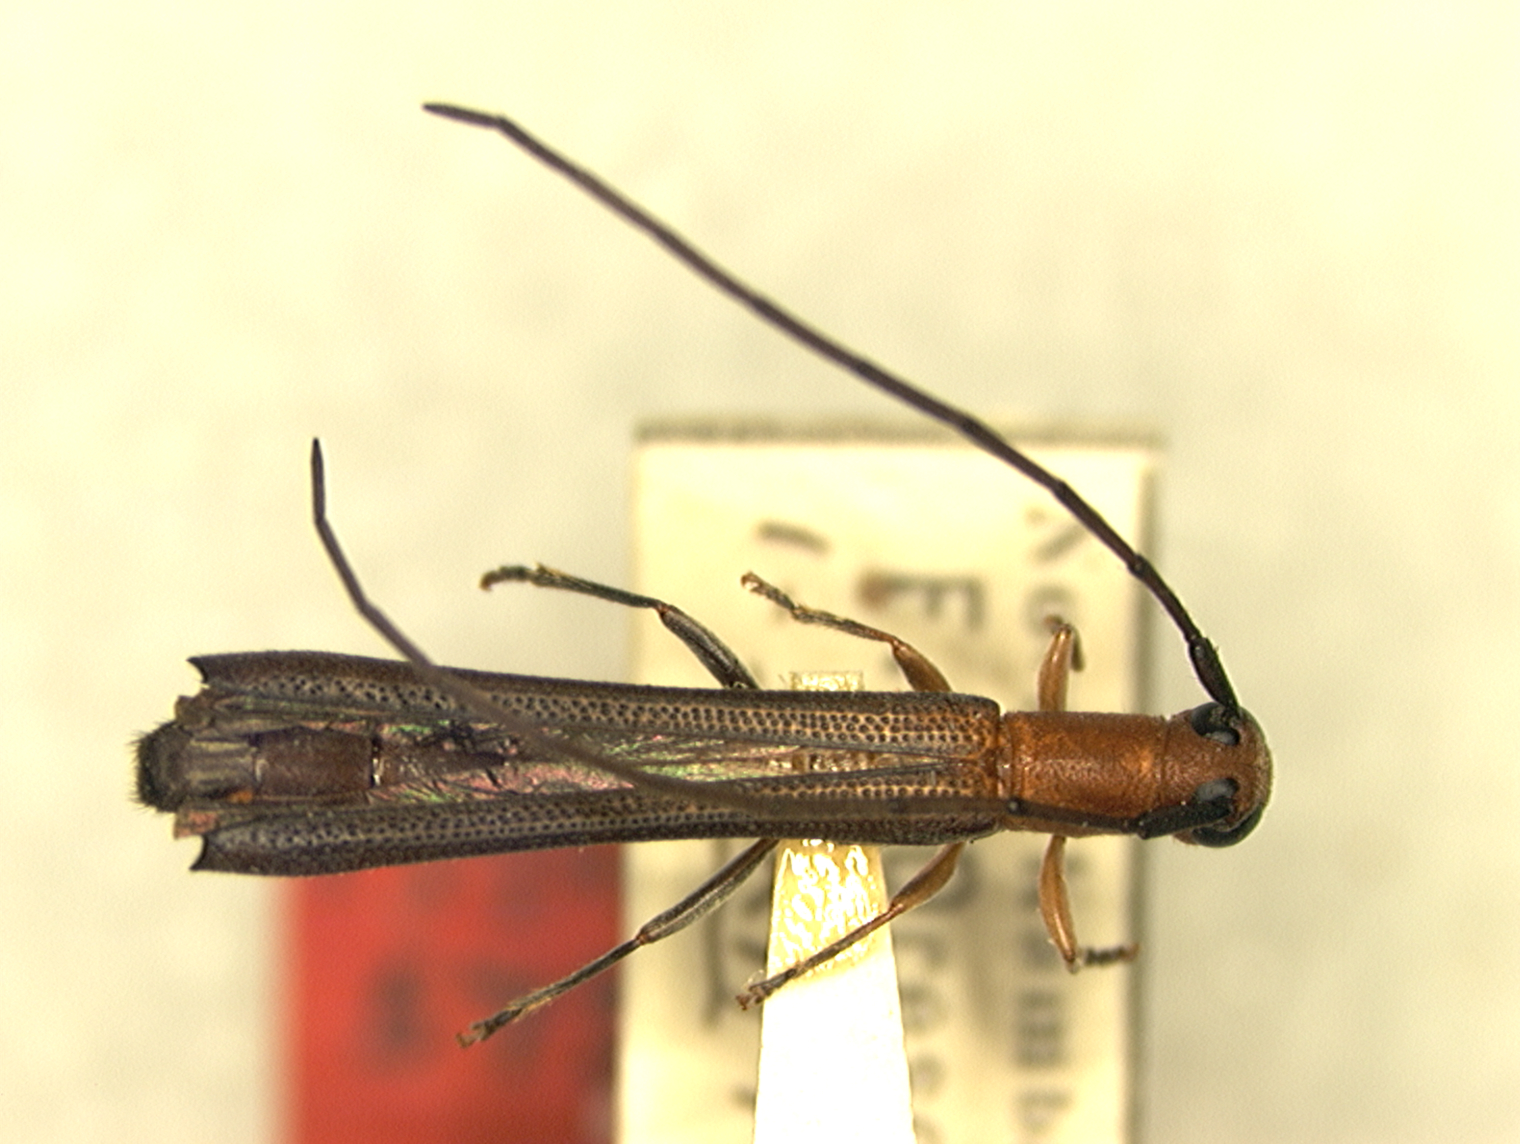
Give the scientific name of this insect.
Oberea rubetra (also Oberea insularis)
